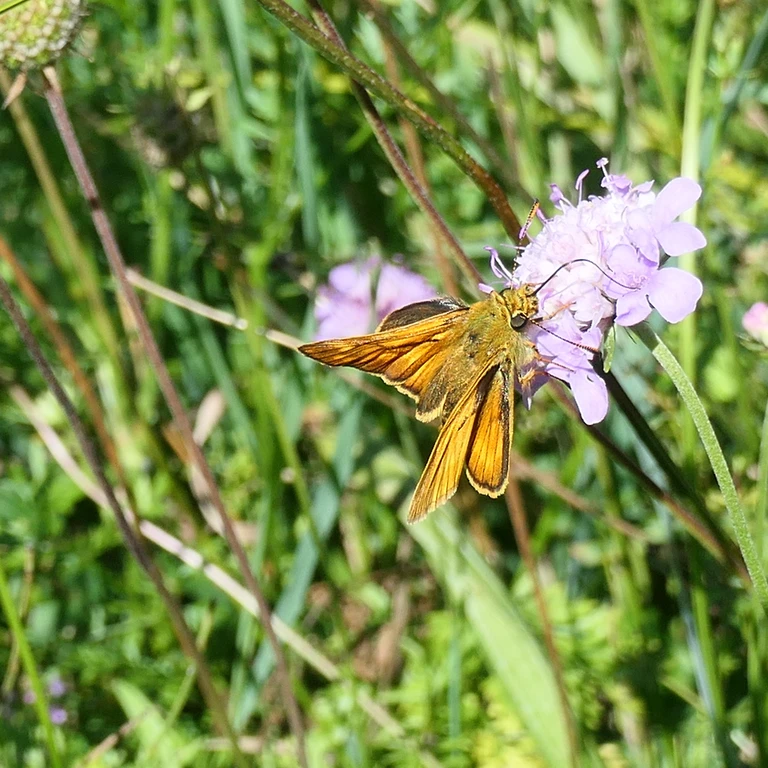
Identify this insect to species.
Ochlodes sylvanus (also Ochlodes venata)
